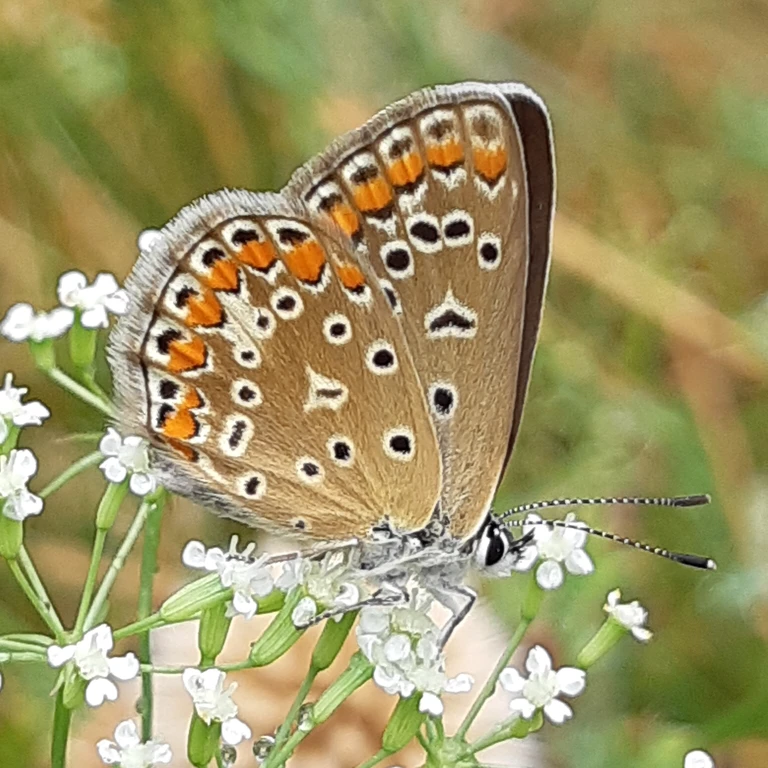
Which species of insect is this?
Polyommatus icarus
